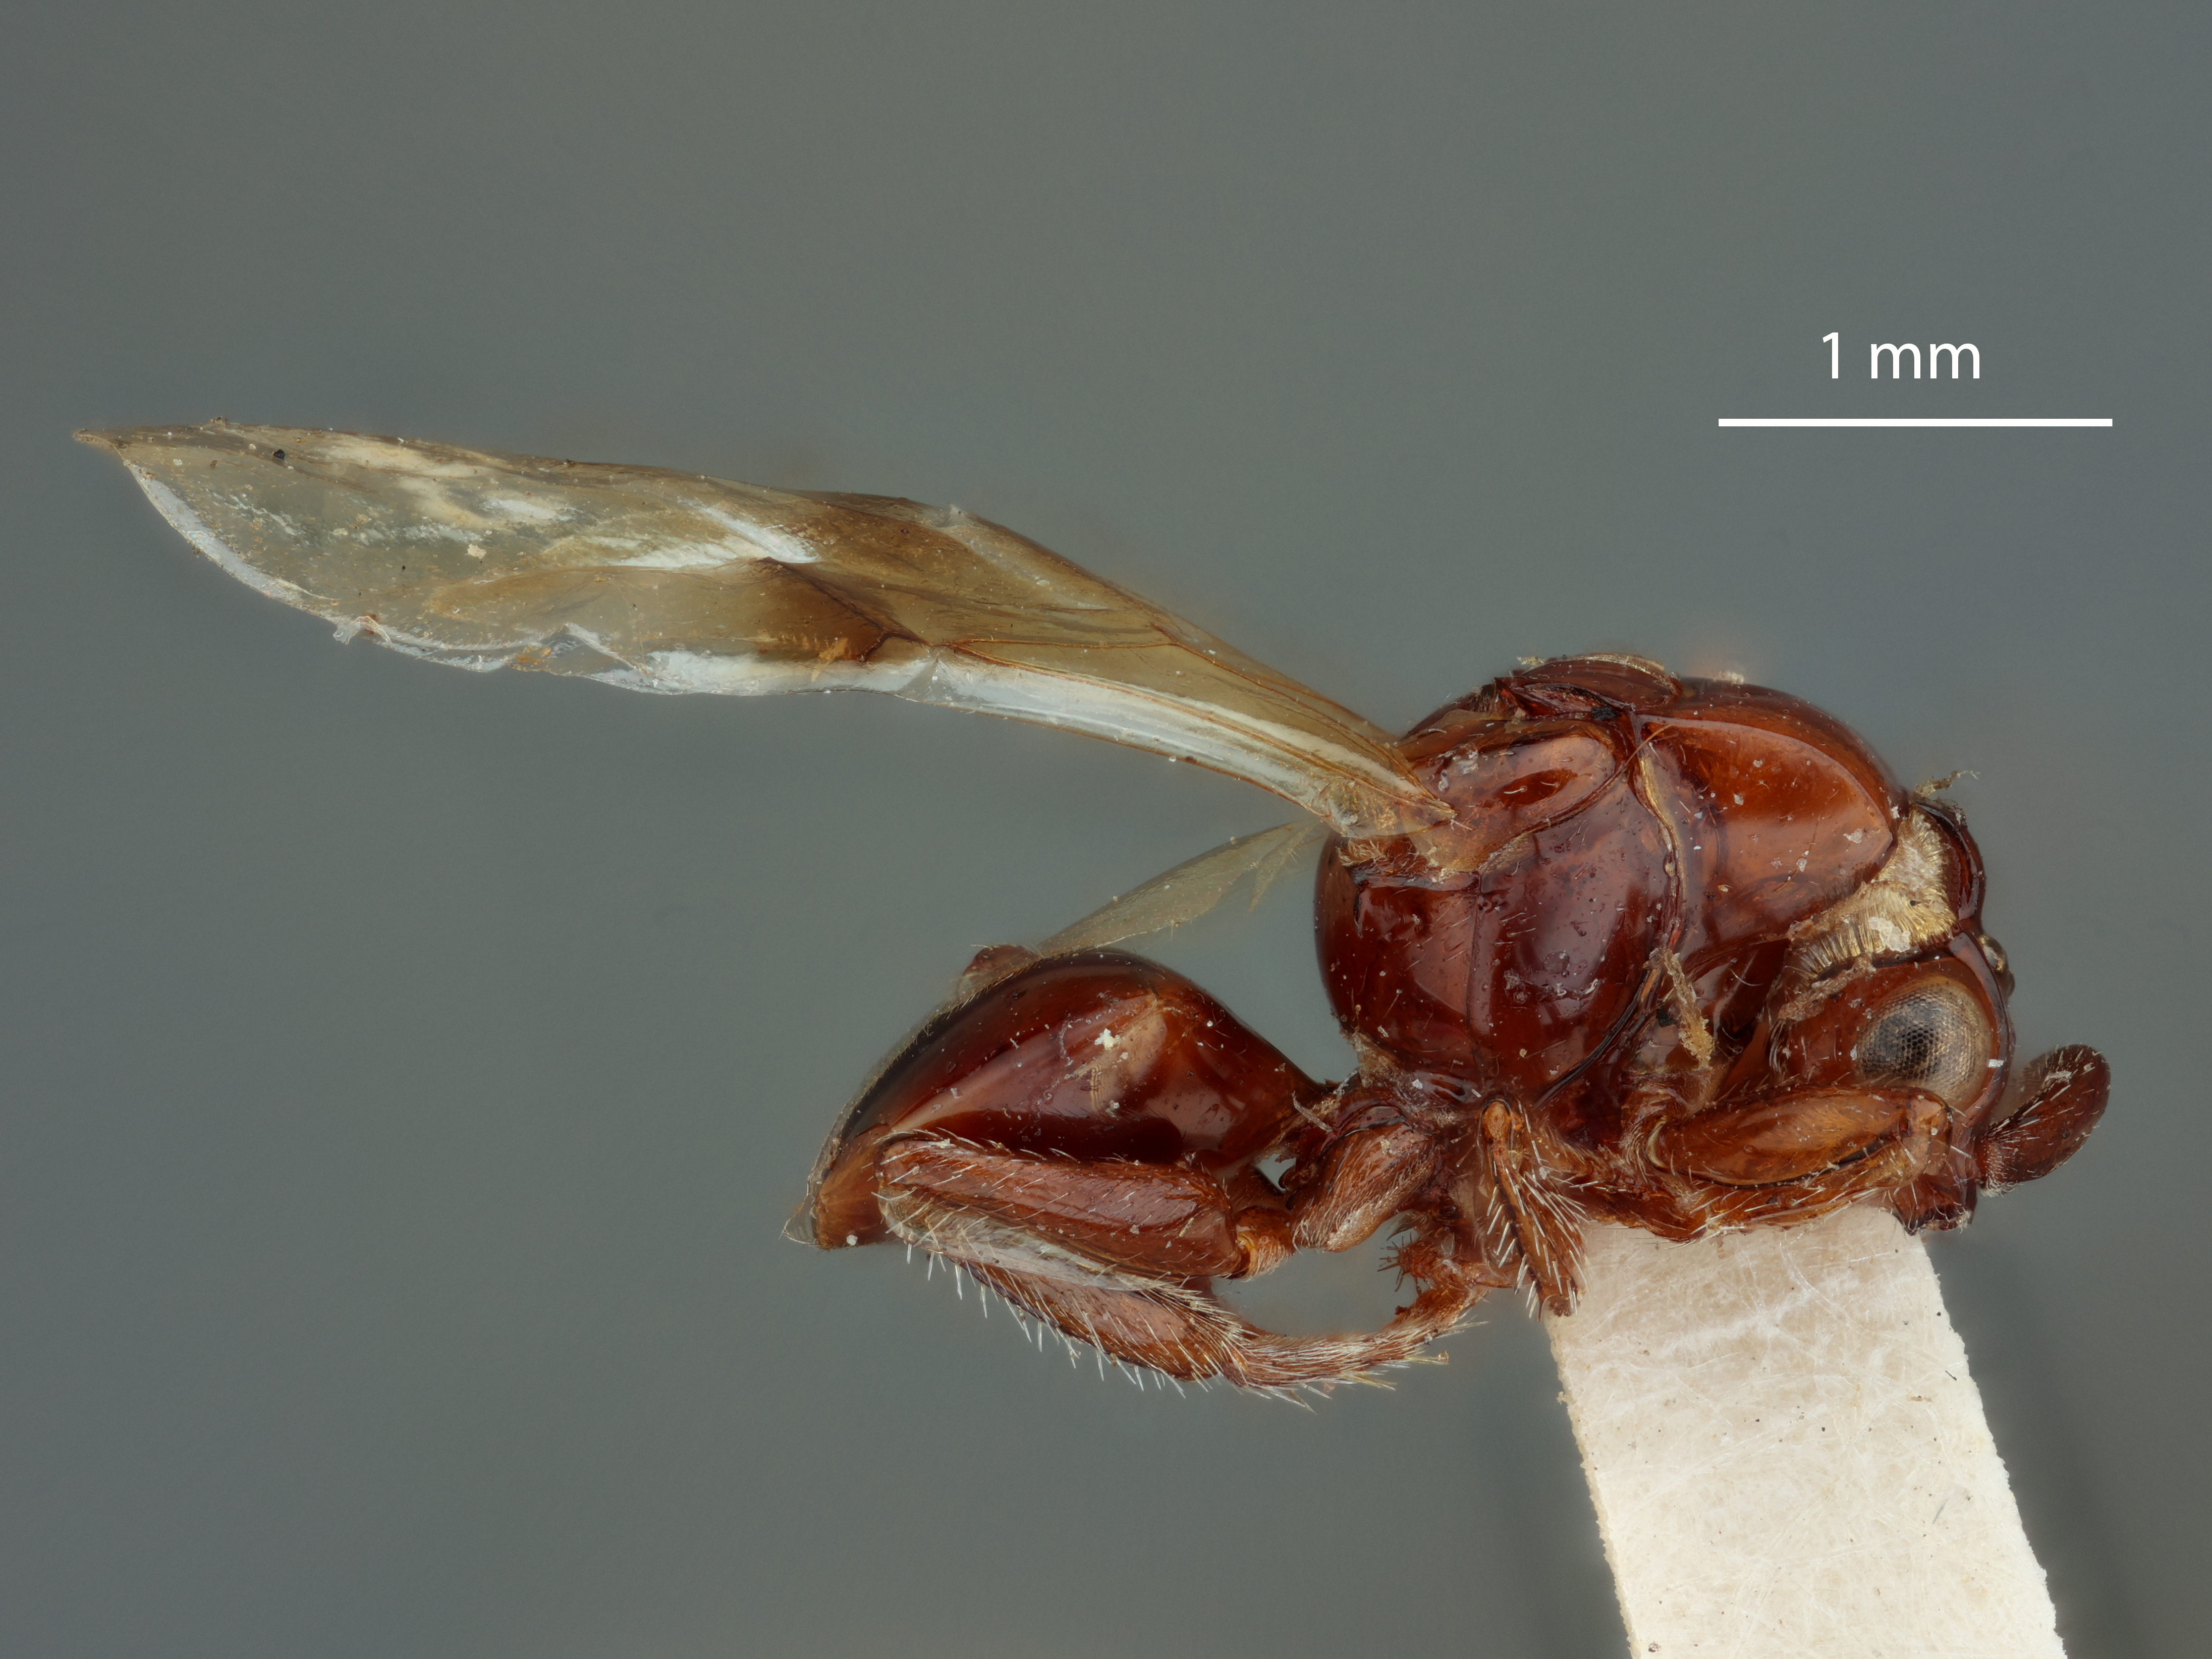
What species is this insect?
Loboscelidea nigricornis
